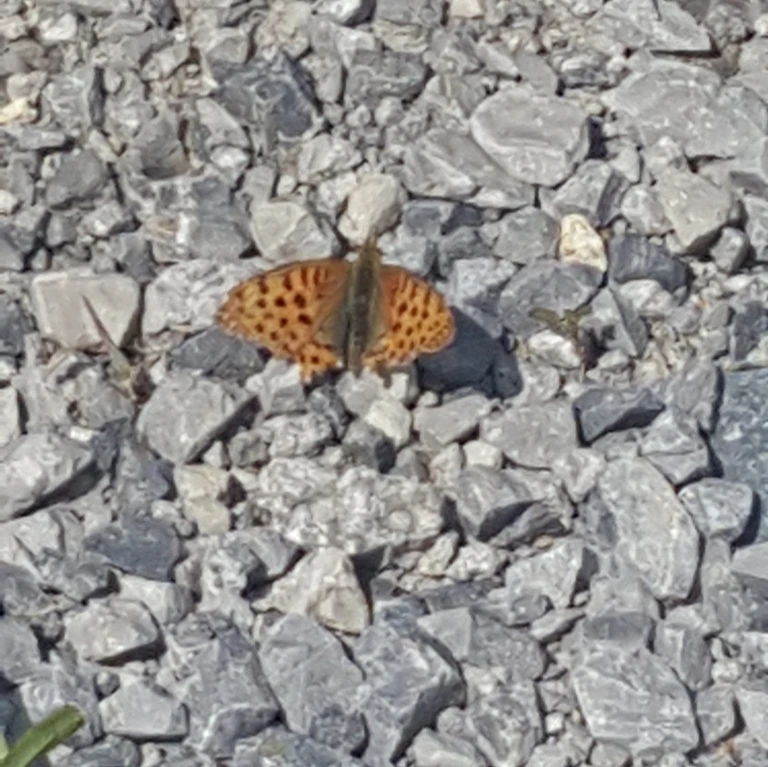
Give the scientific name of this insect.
Issoria lathonia
